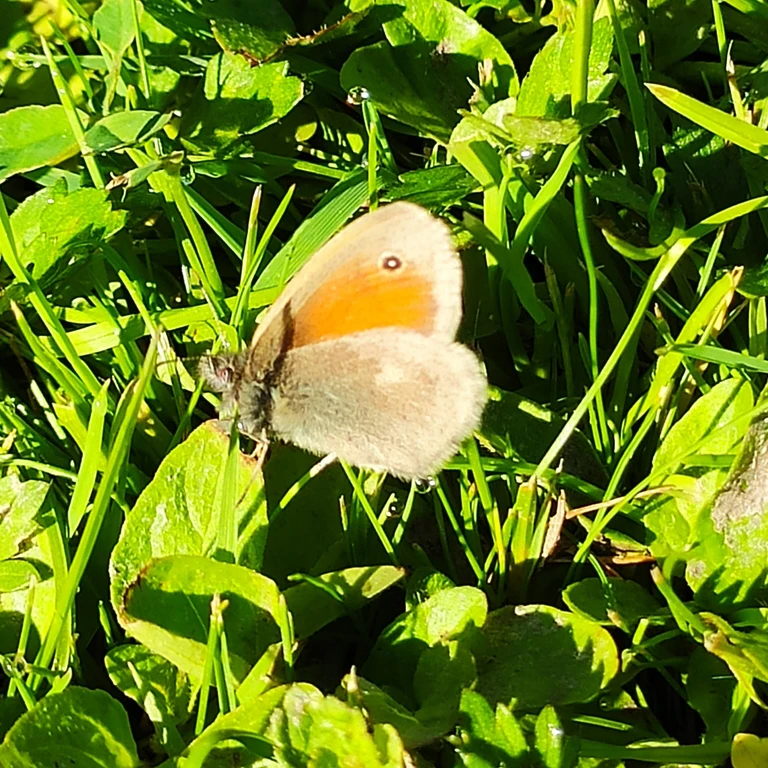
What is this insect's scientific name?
Coenonympha pamphilus
